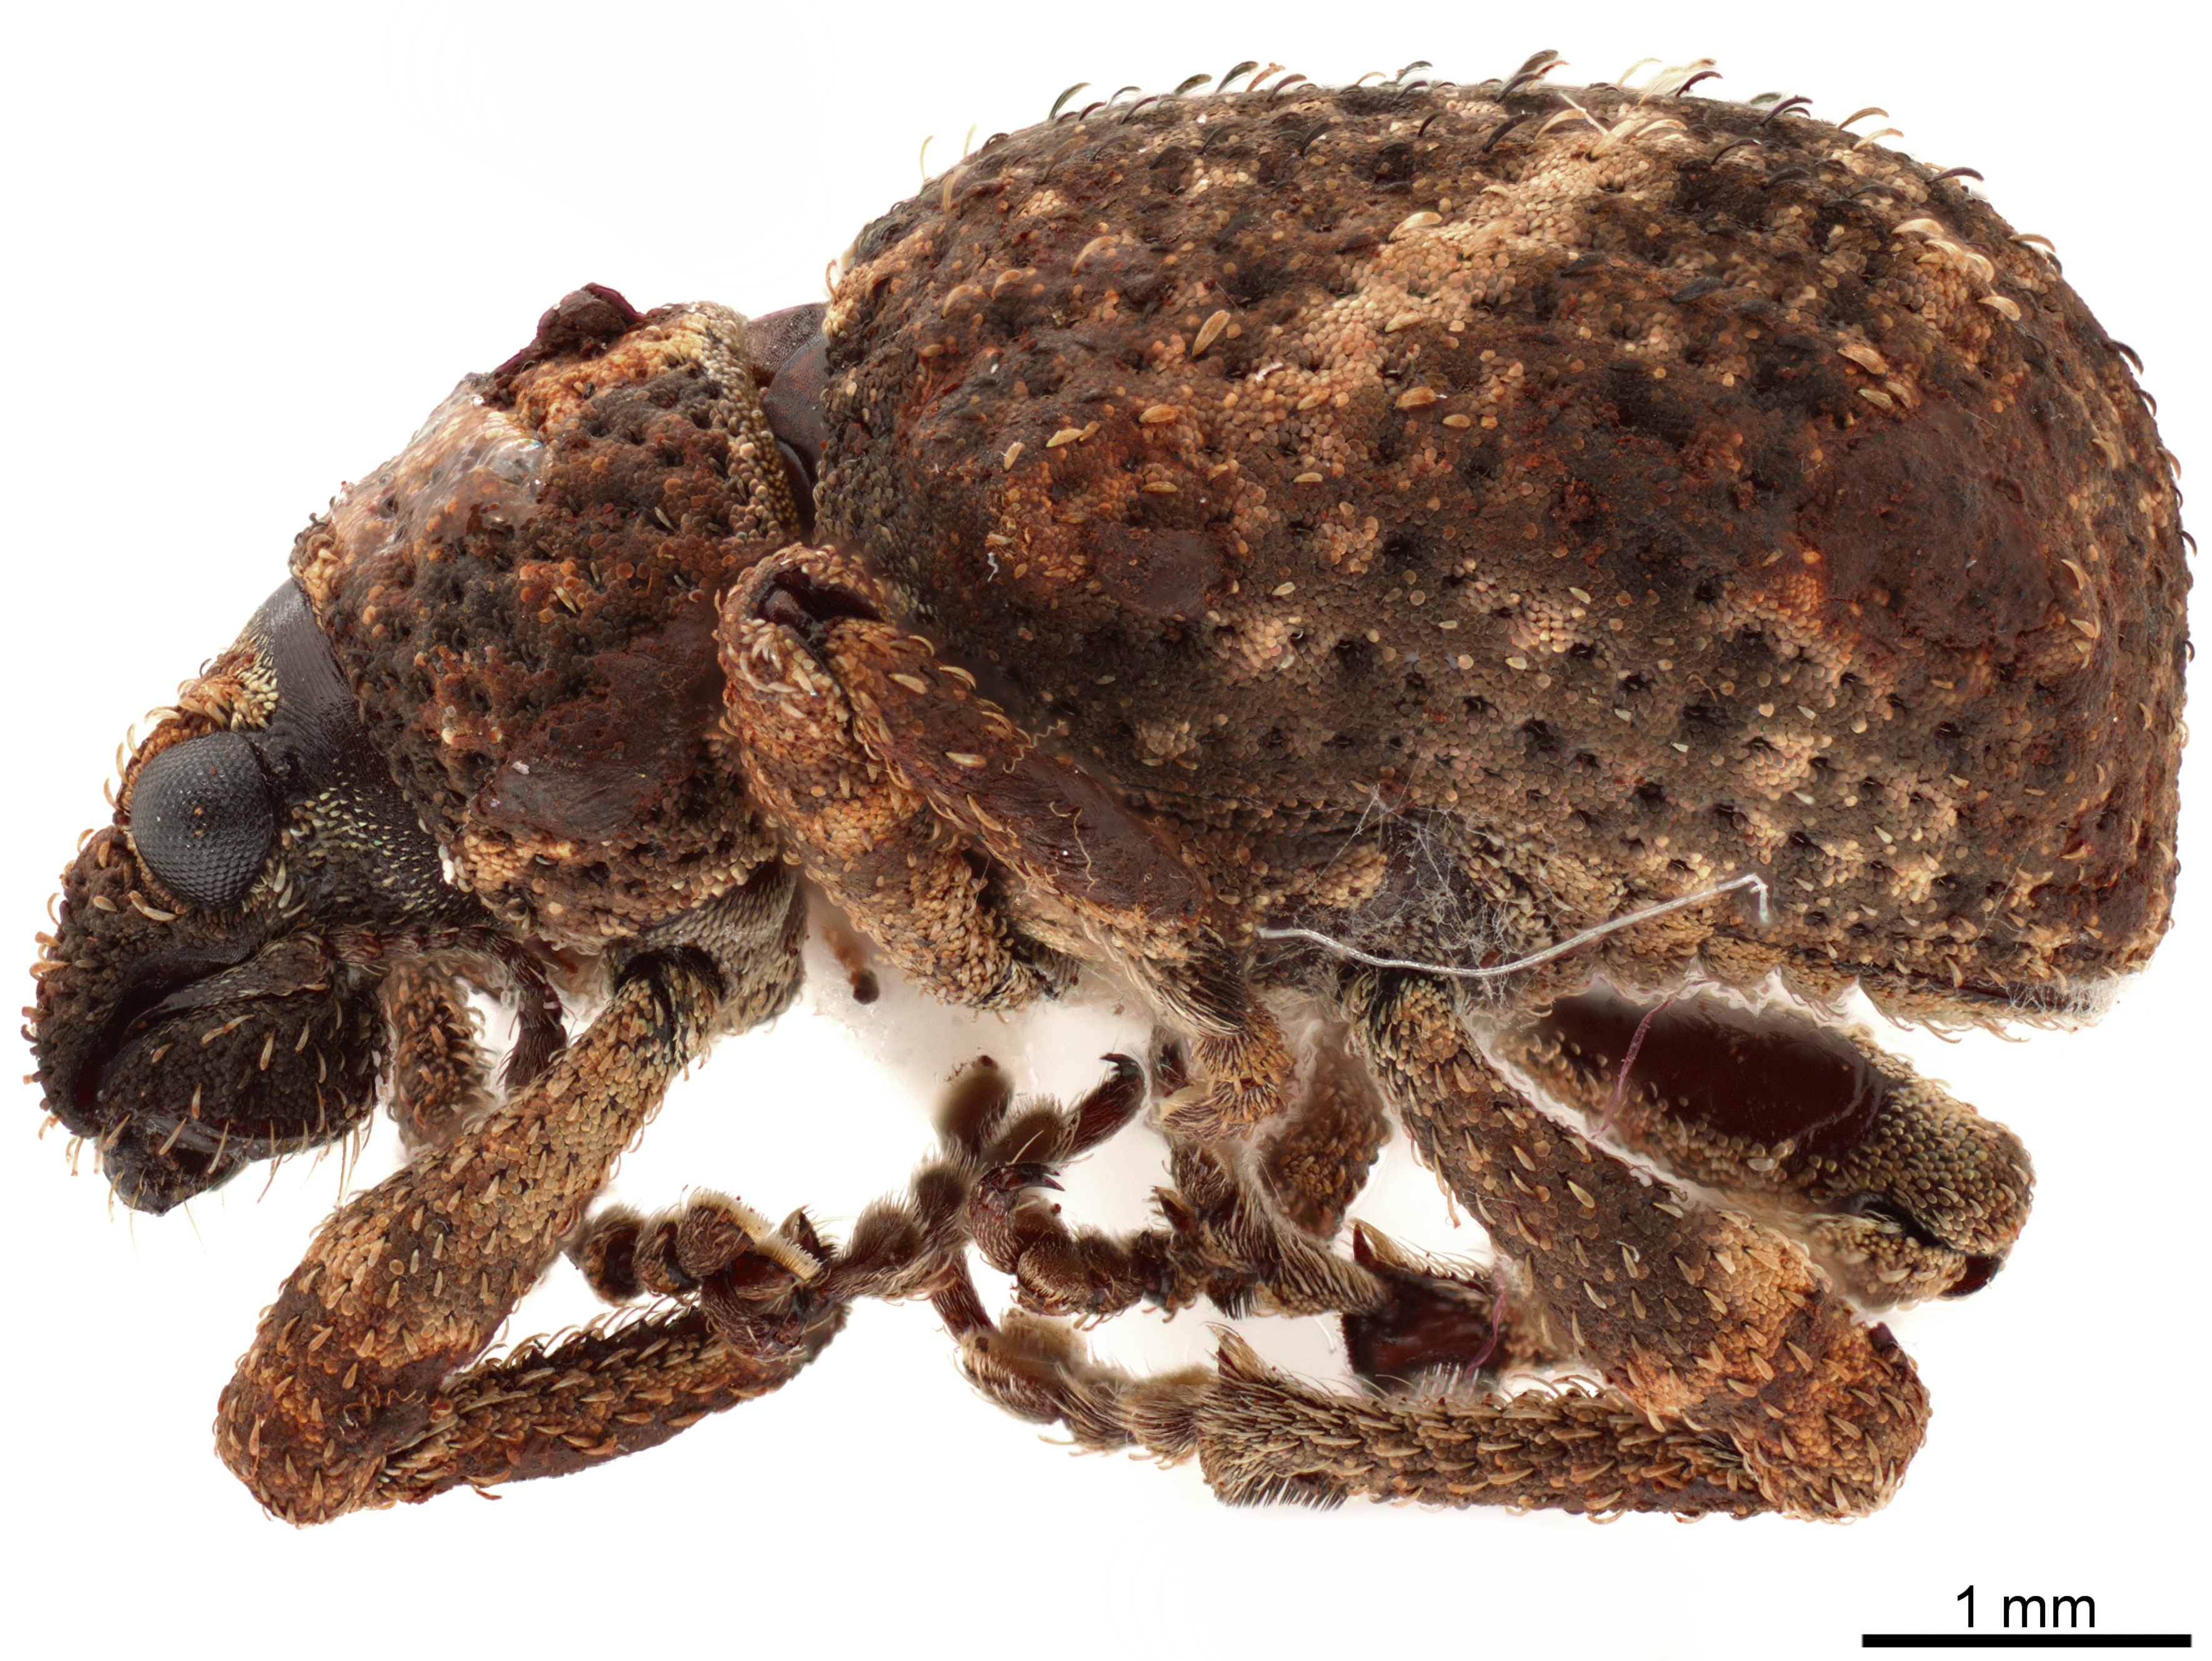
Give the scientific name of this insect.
Blosyrus asellus
